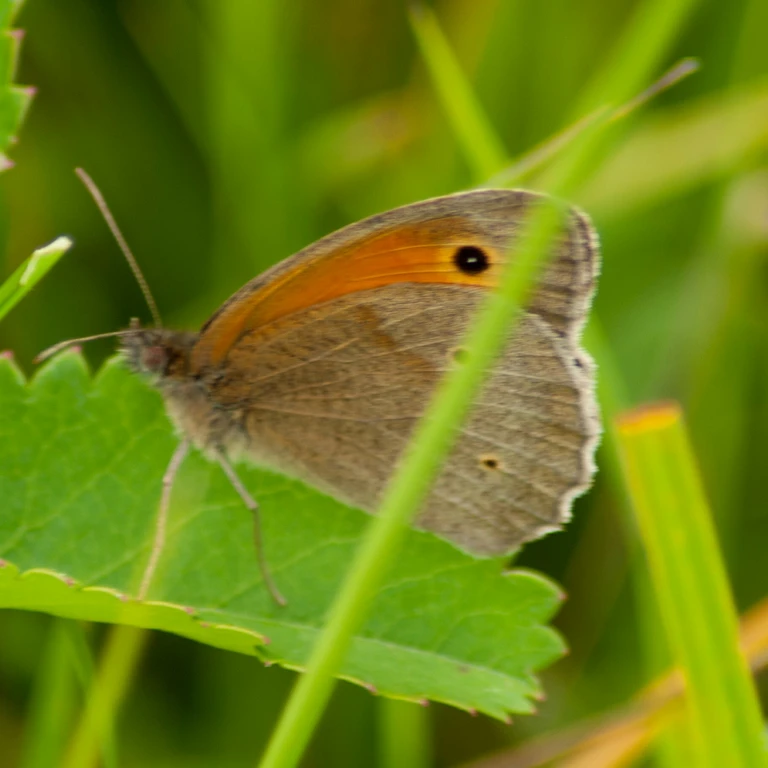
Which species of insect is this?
Maniola jurtina
